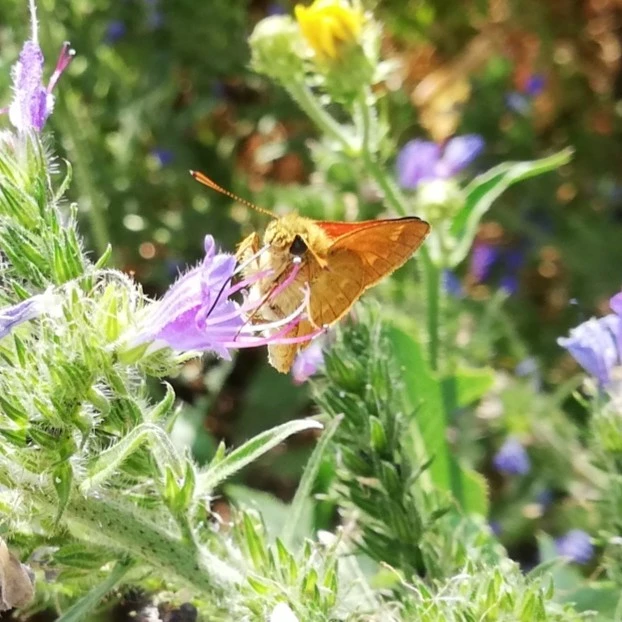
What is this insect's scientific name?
Ochlodes sylvanus (also Ochlodes venata)
